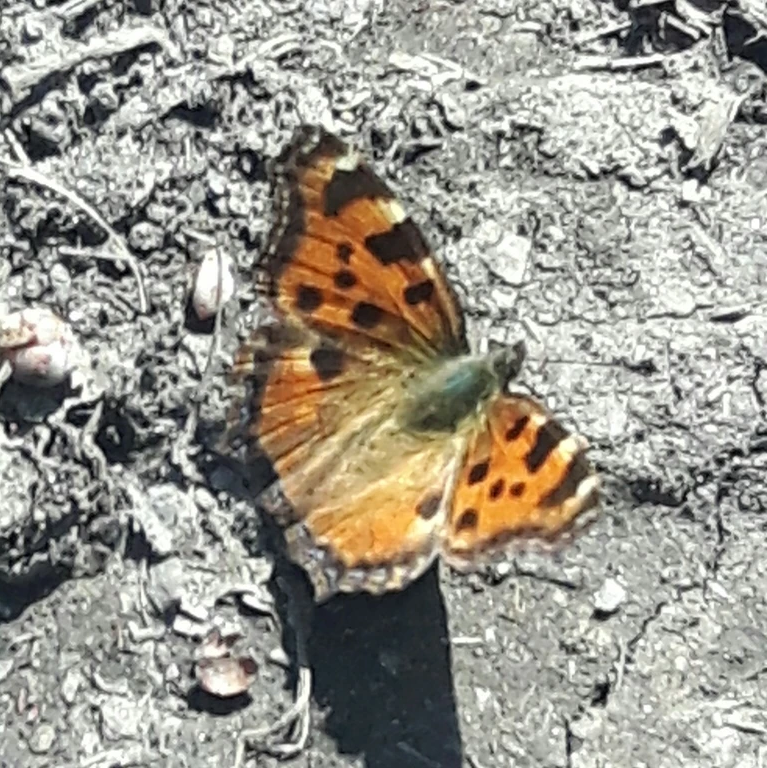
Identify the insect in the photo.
Nymphalis polychloros
